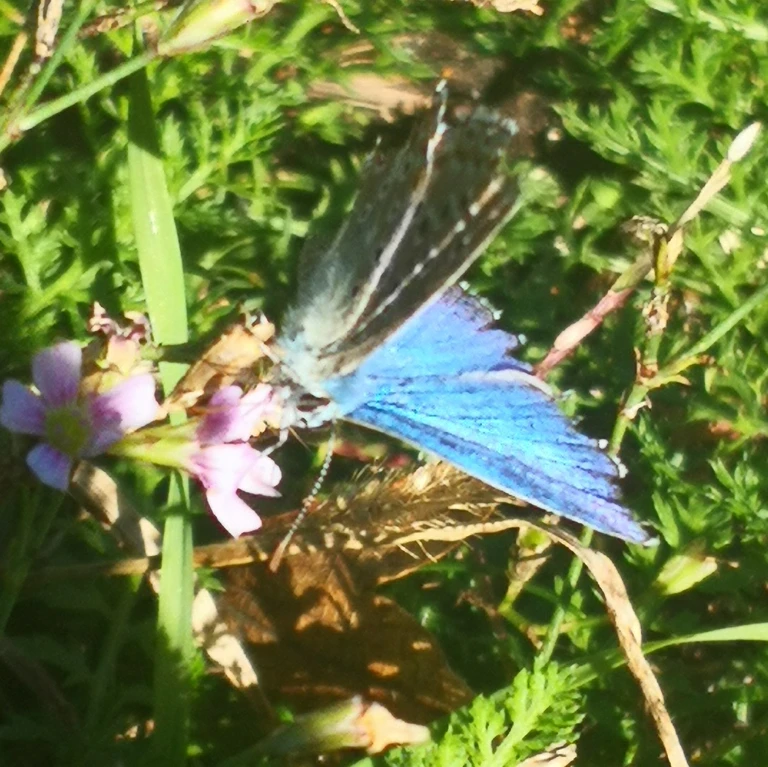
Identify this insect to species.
Lysandra bellargus
